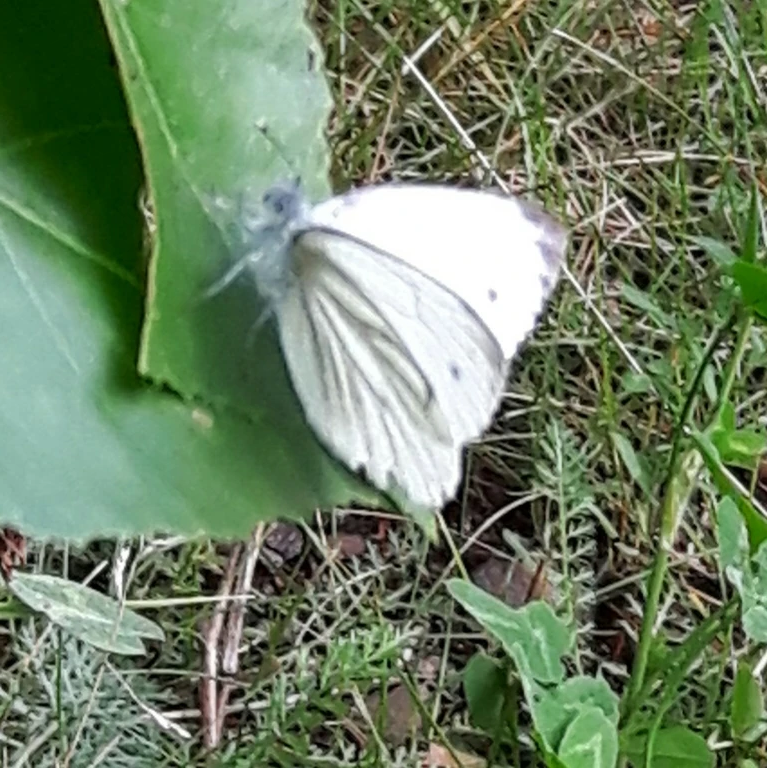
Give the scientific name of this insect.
Pieris napi
